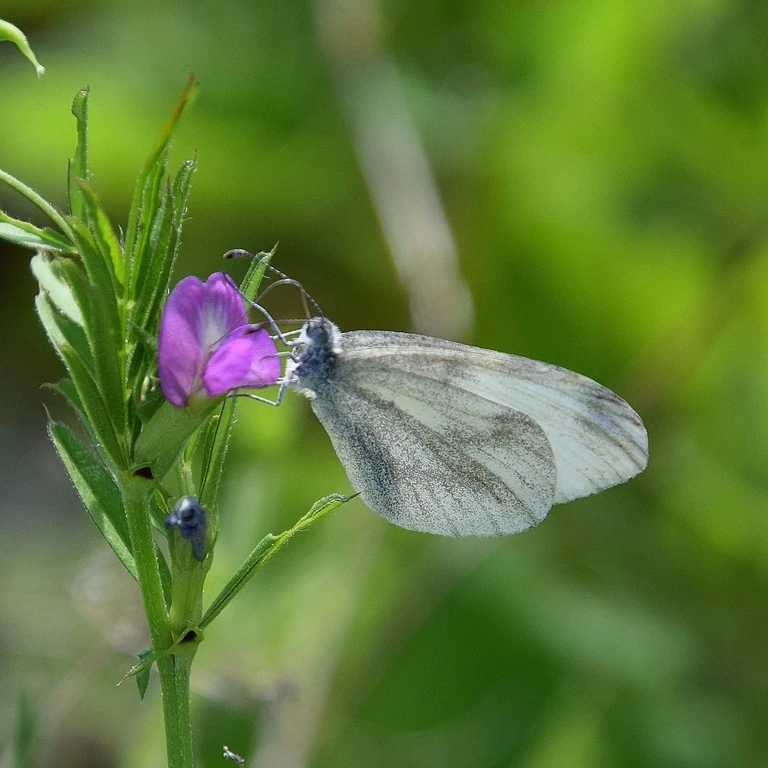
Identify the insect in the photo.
Leptidea sinapis/juvernica
